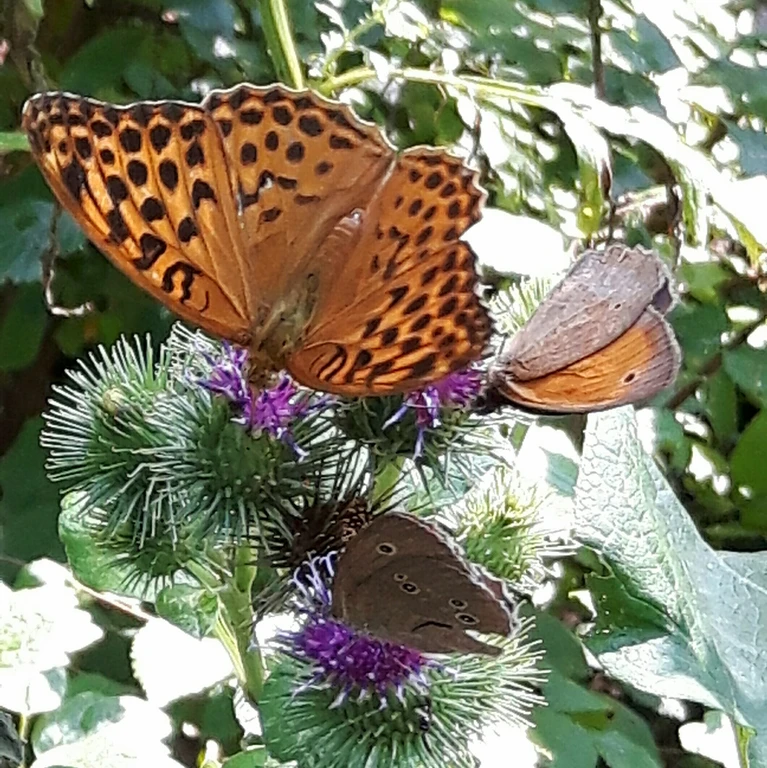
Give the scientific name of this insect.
Argynnis paphia
